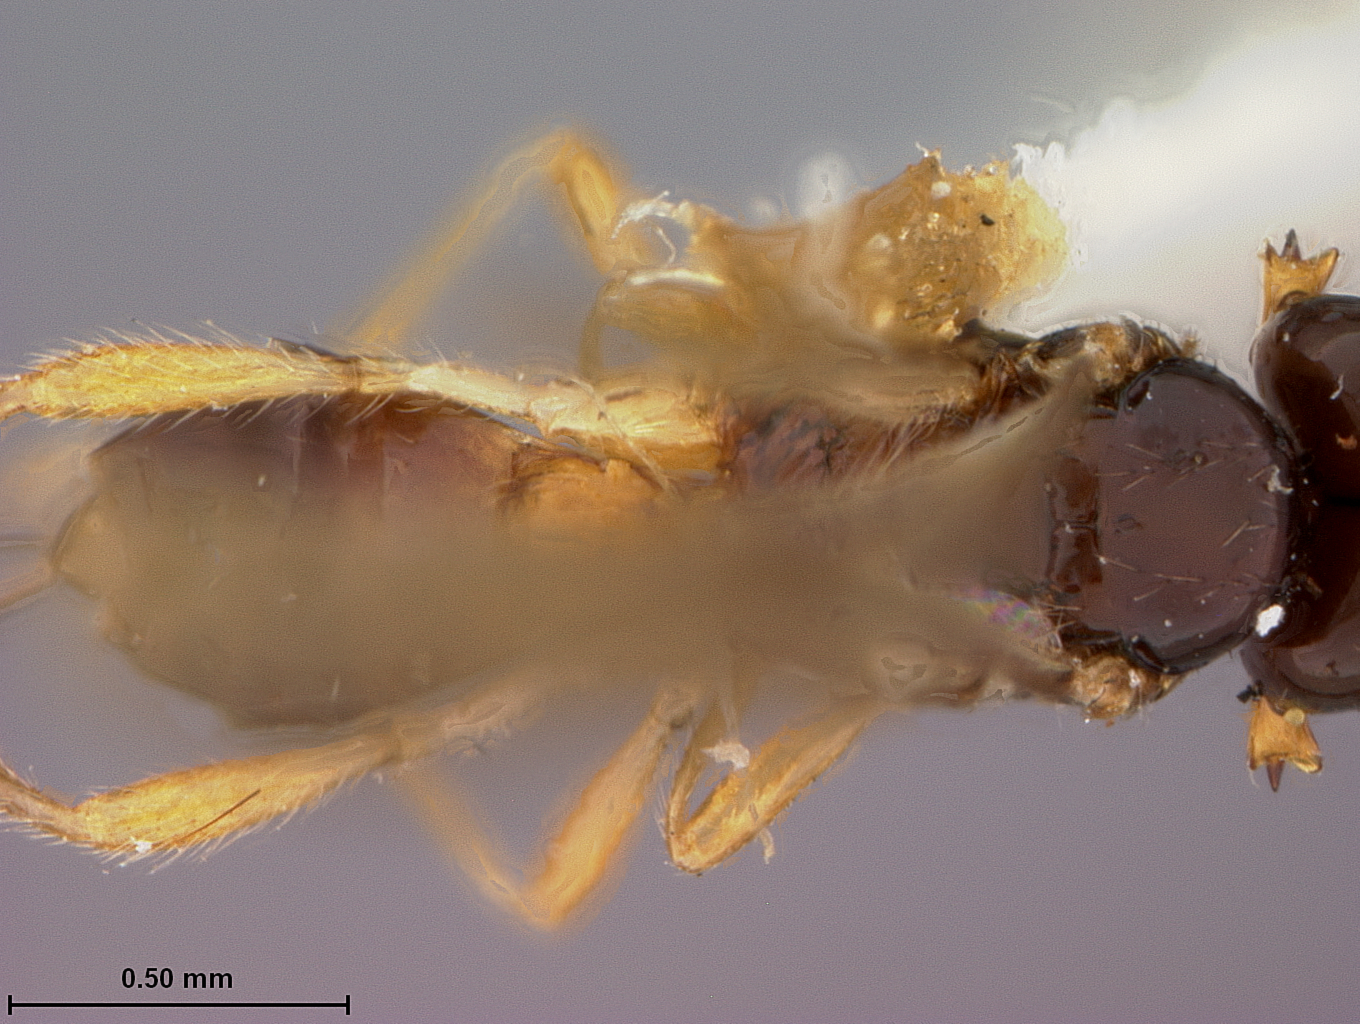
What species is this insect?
Aspilota latitergum
